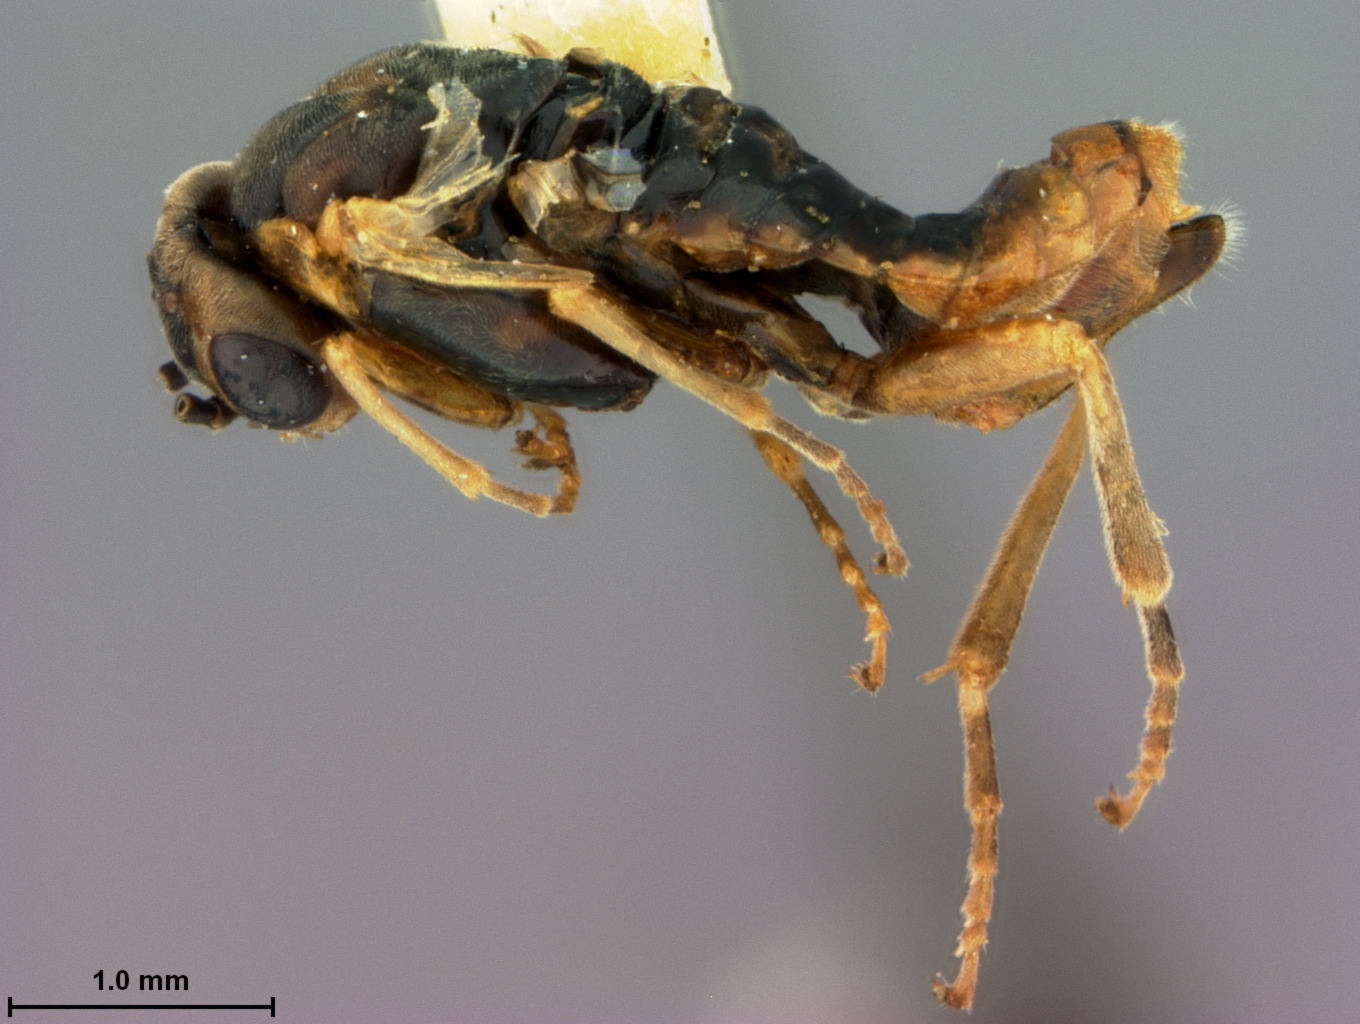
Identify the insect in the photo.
Hoplocampa koebelei
